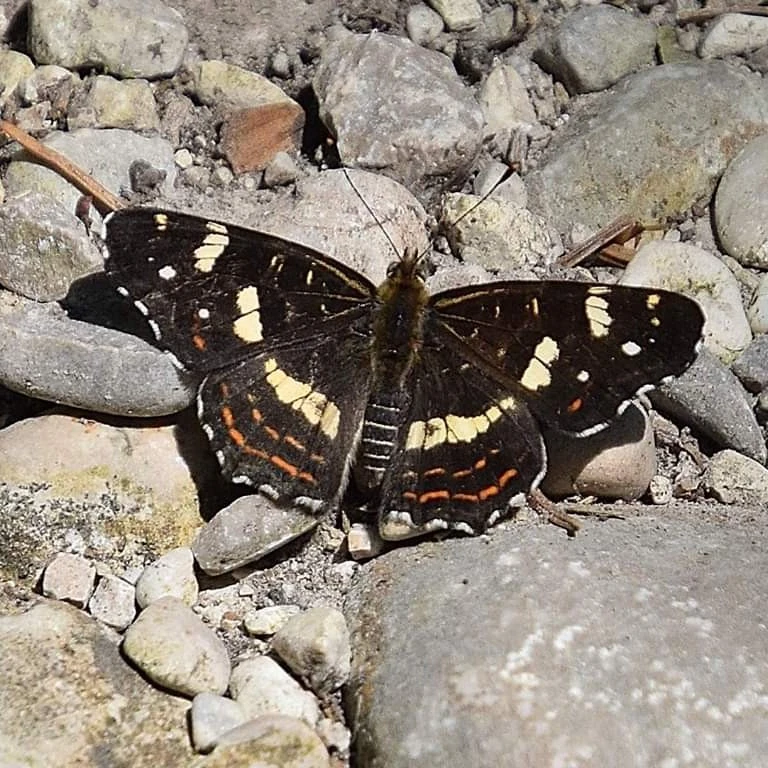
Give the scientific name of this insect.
Araschnia levana
